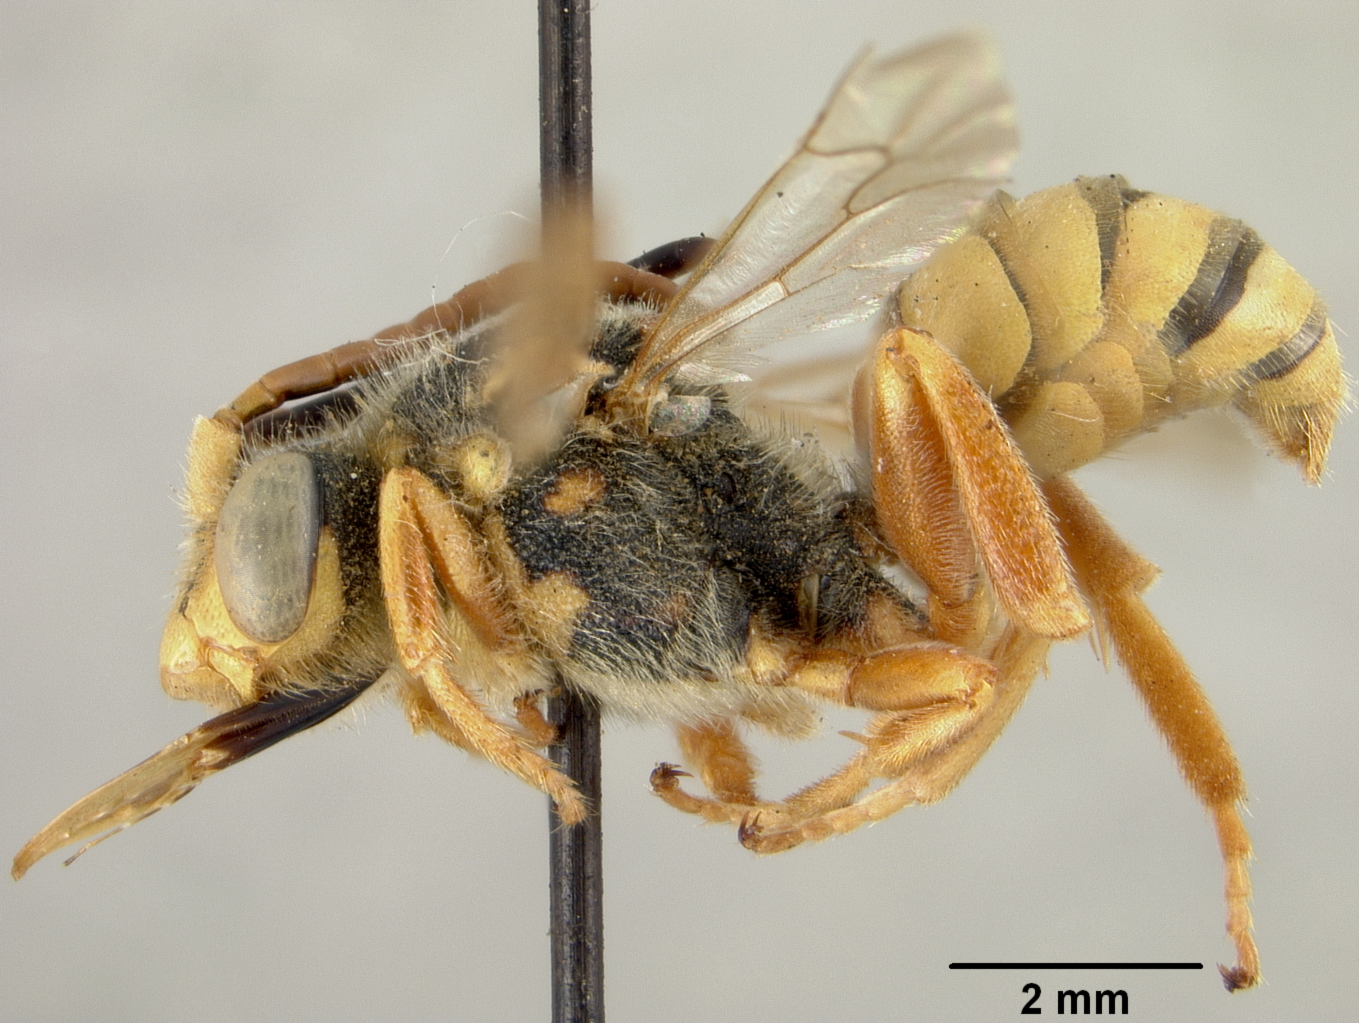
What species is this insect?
Nomada xantholepis
